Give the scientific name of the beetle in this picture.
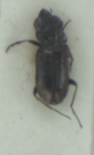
Notiophilus biguttatus
